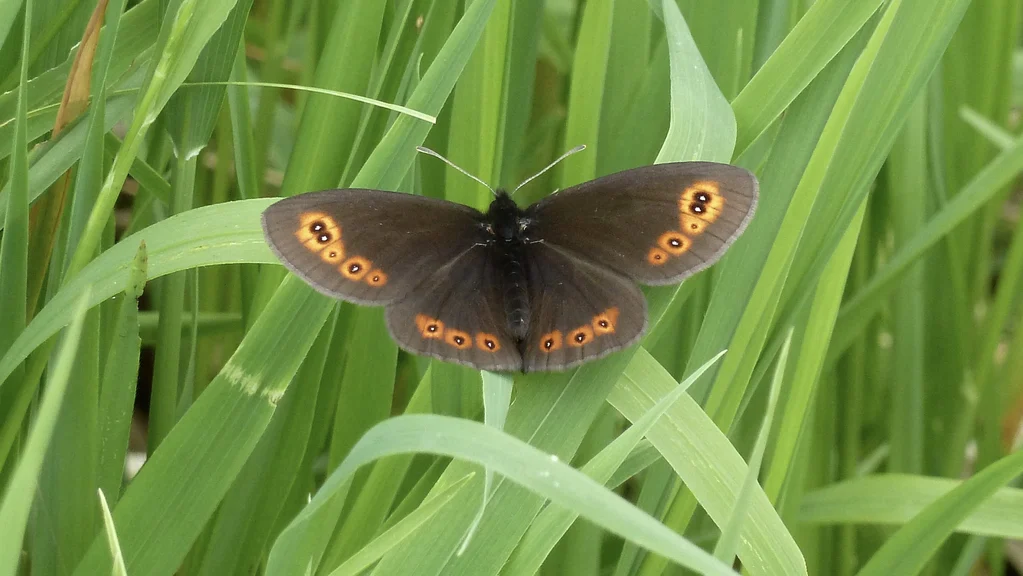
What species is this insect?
Erebia medusa
